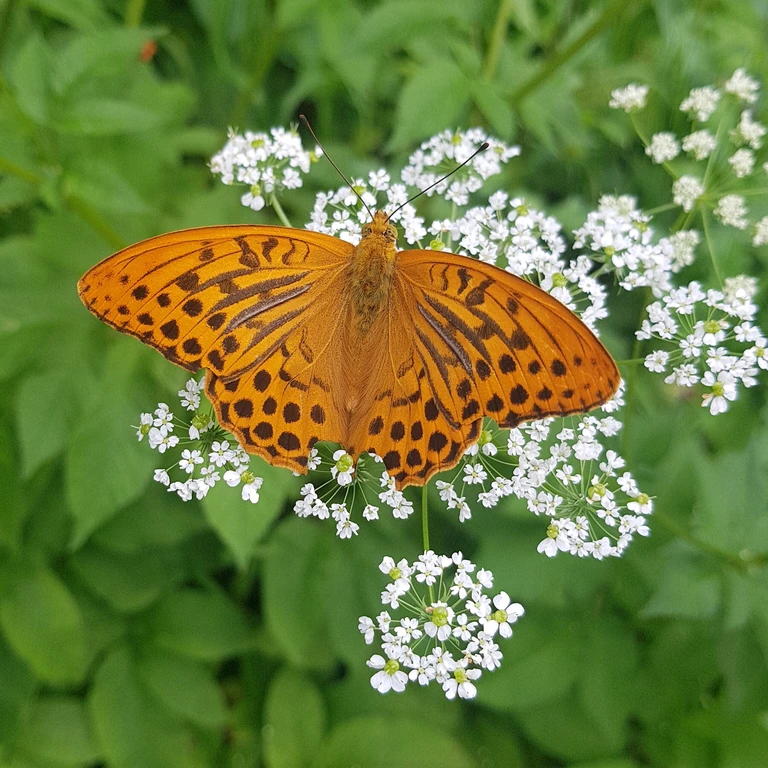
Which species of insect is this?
Argynnis paphia
